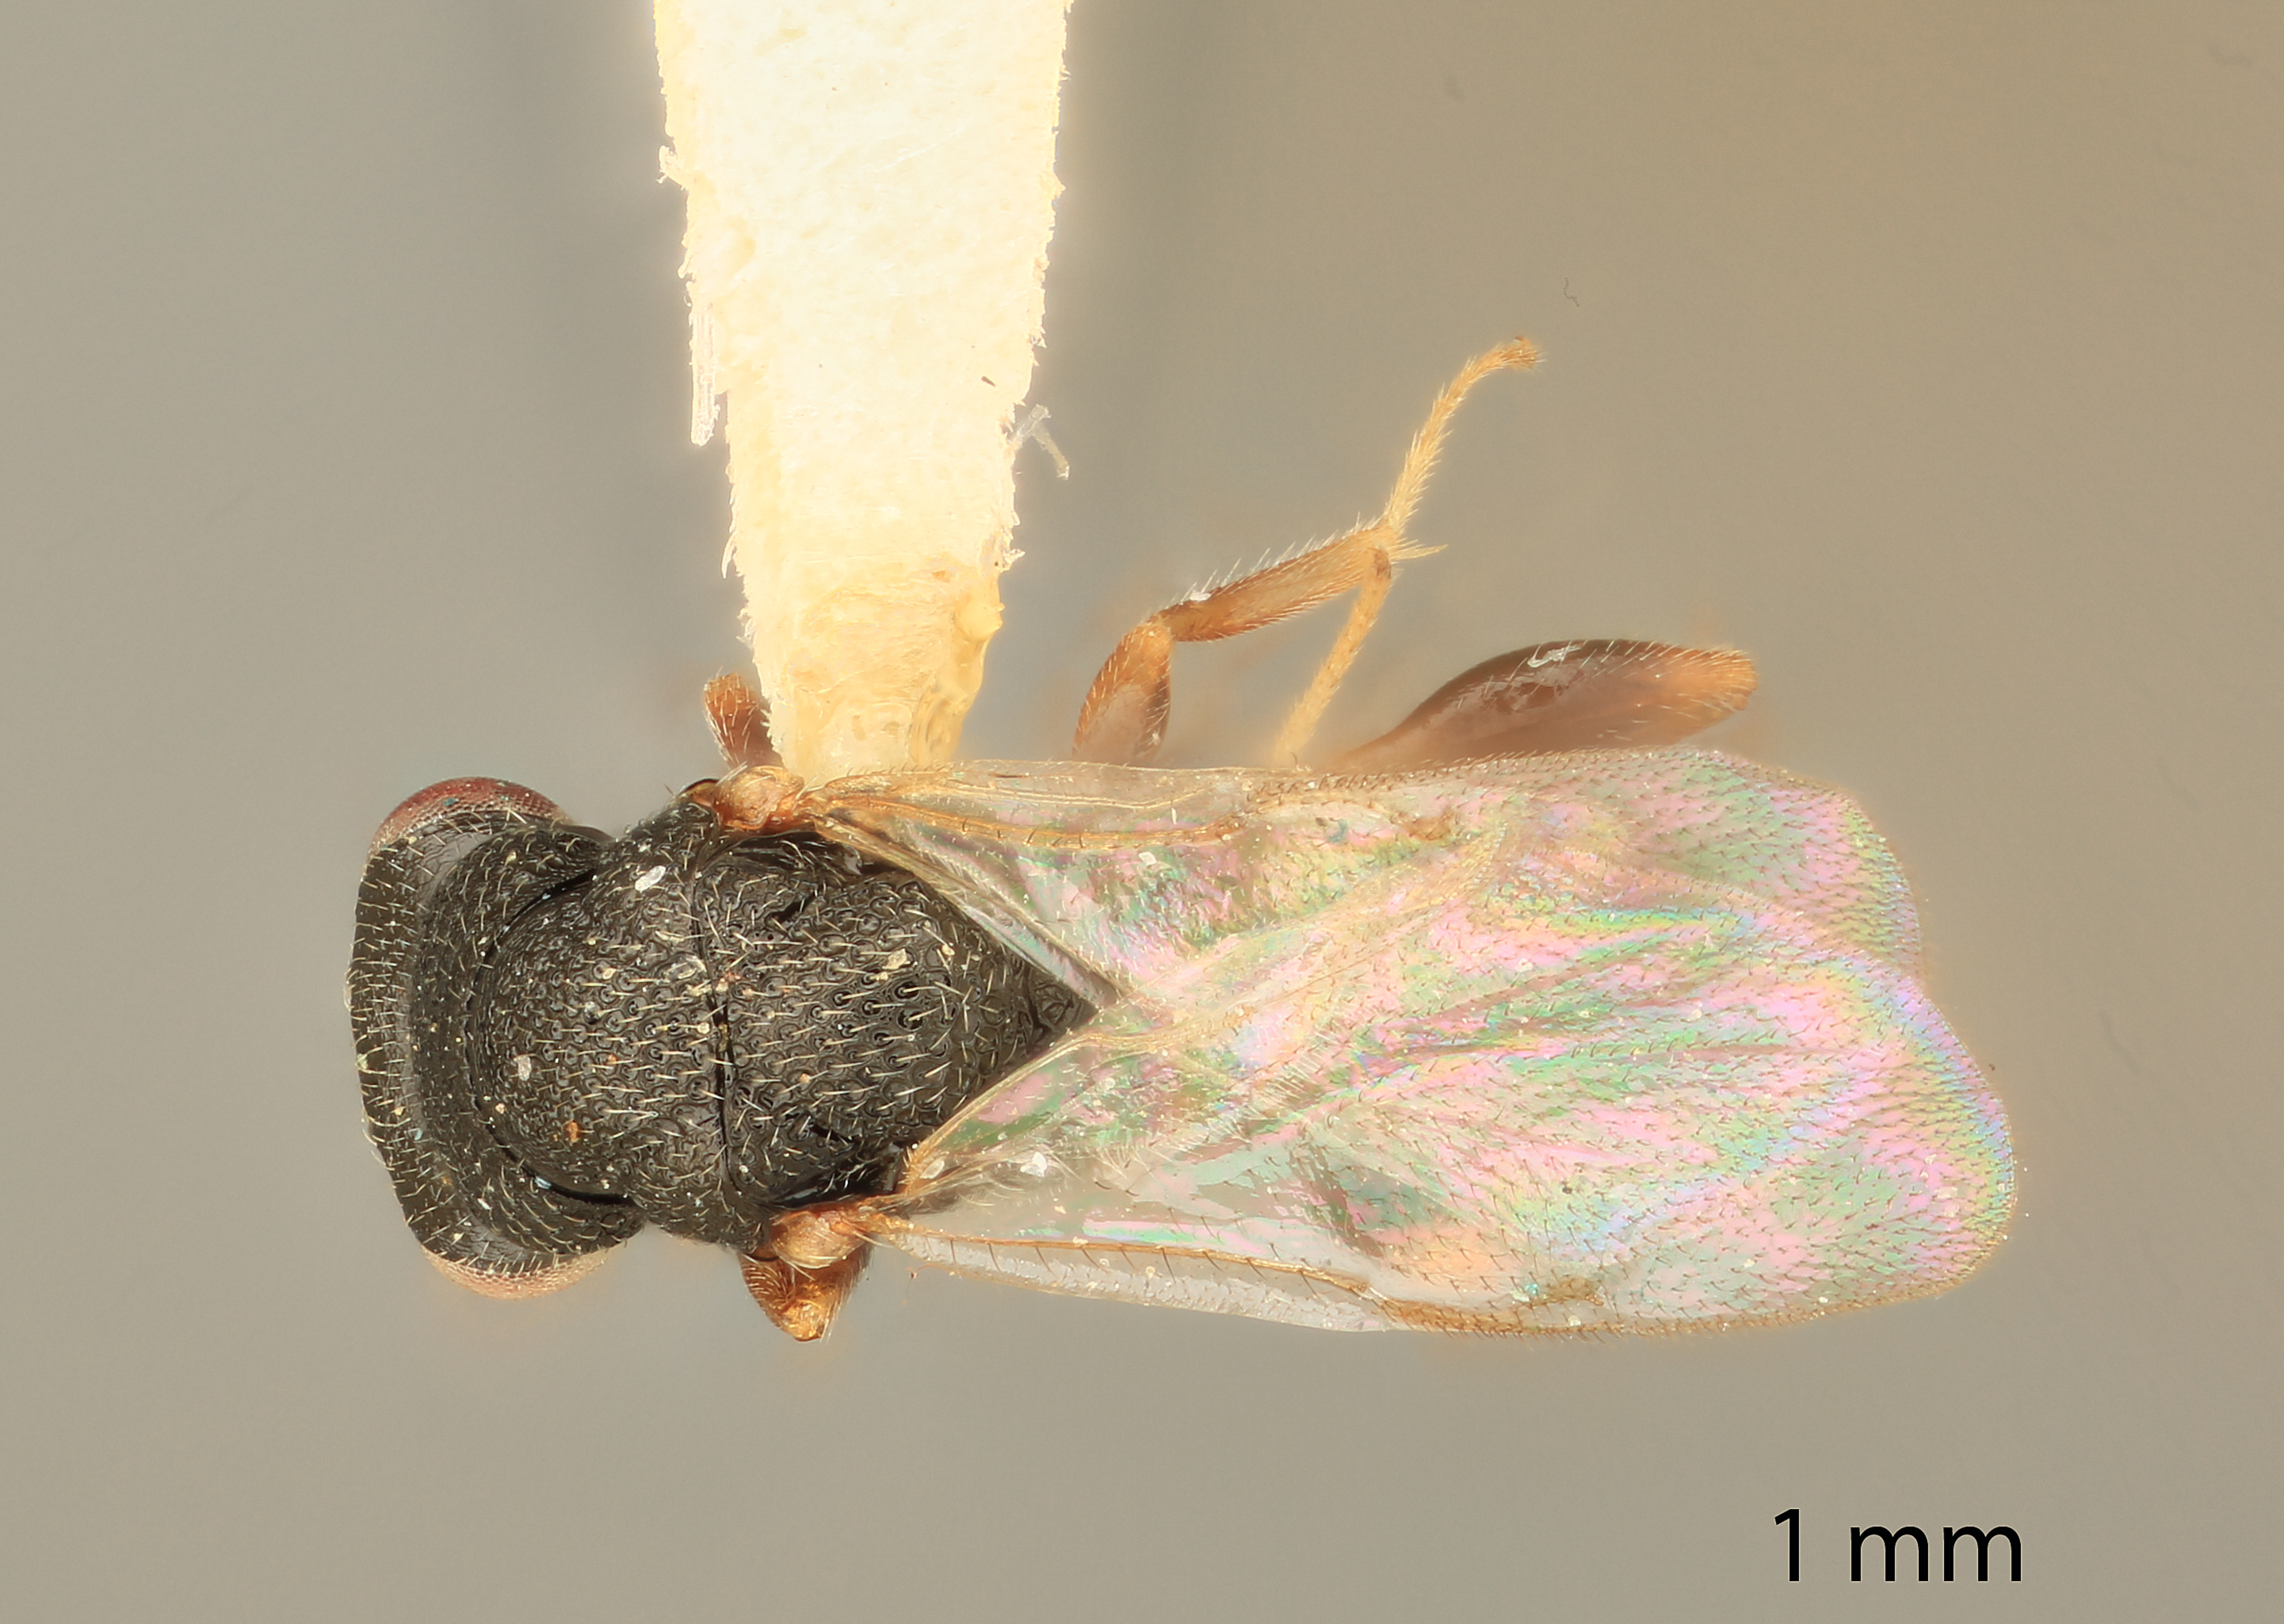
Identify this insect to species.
Eurytoma mammae
